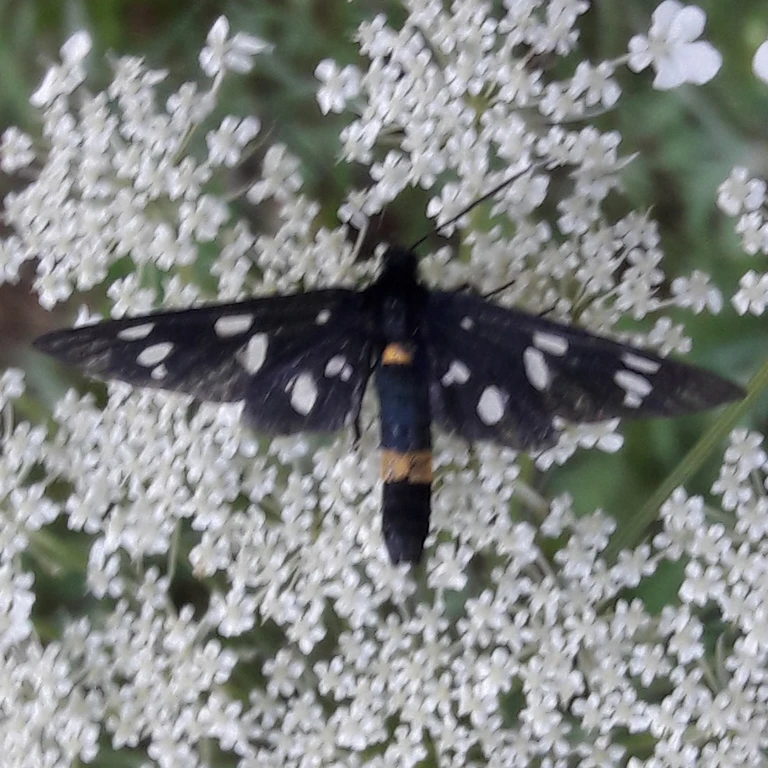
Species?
Amata phegea
